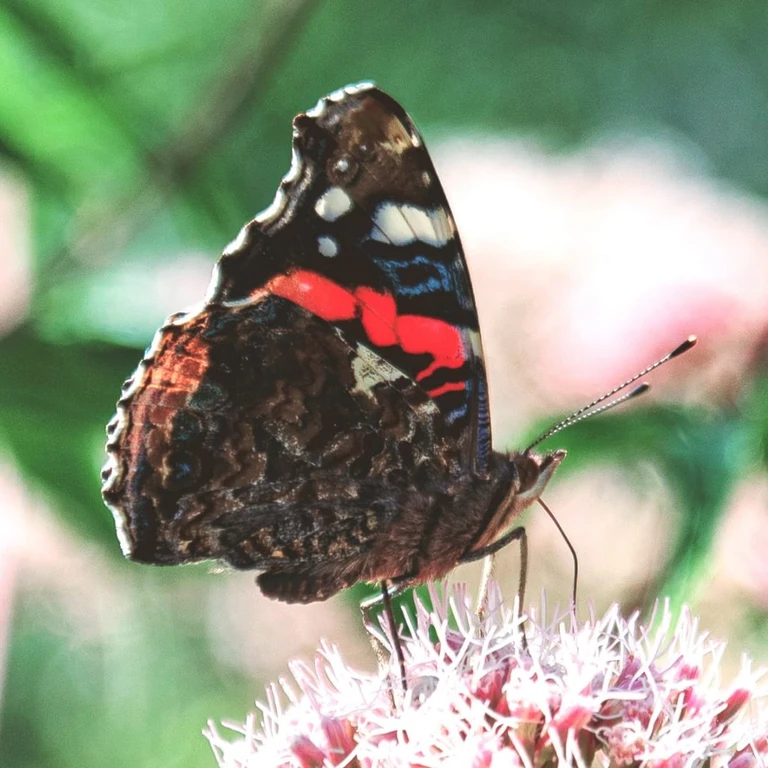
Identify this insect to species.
Vanessa atalanta
